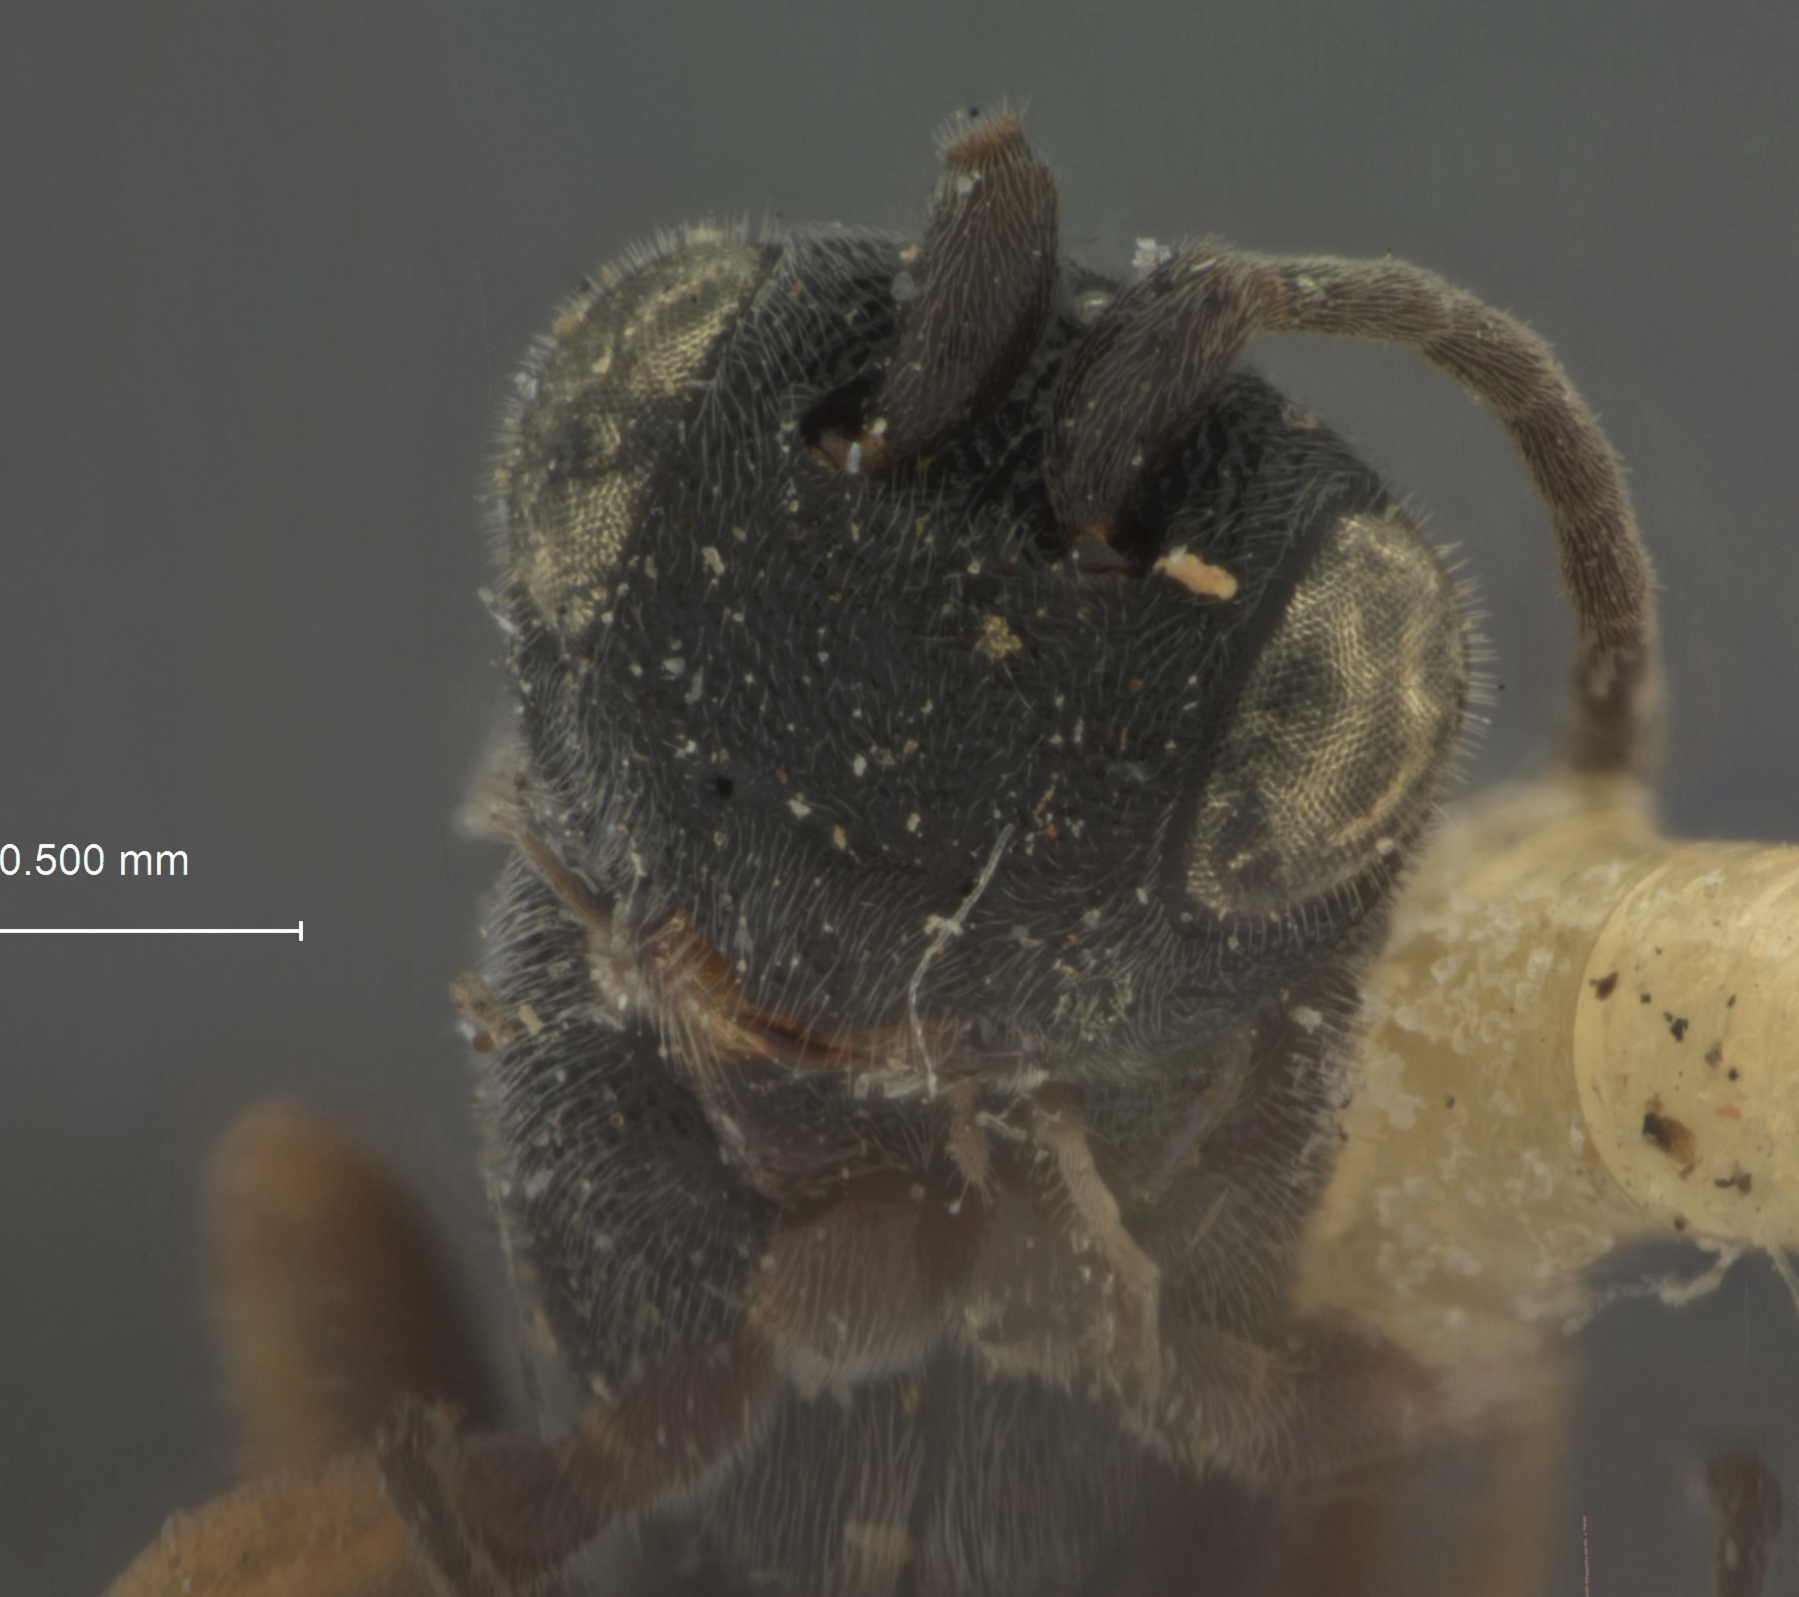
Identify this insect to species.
Chelonus konkaputus
